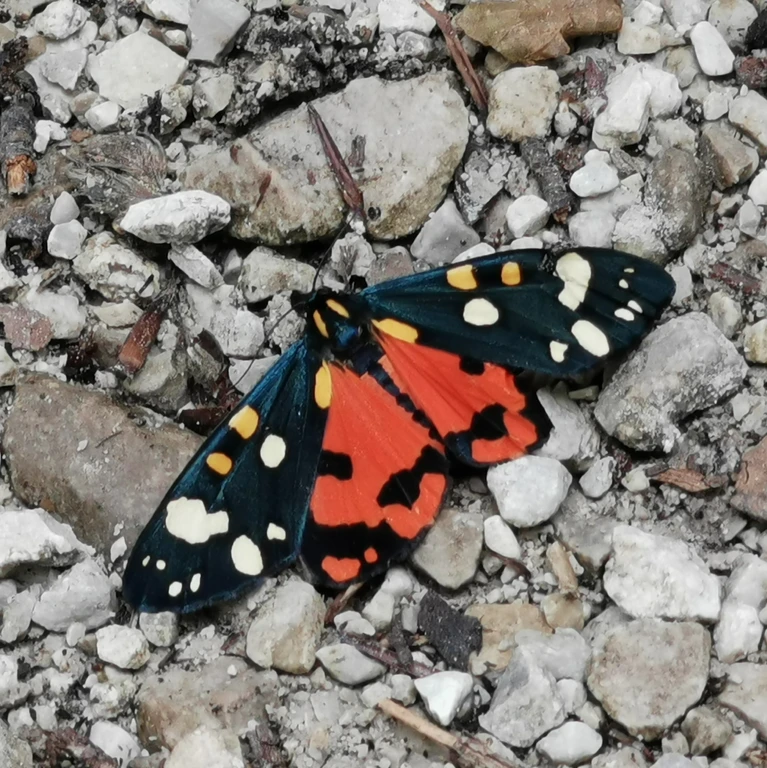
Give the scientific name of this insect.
Callimorpha dominula
